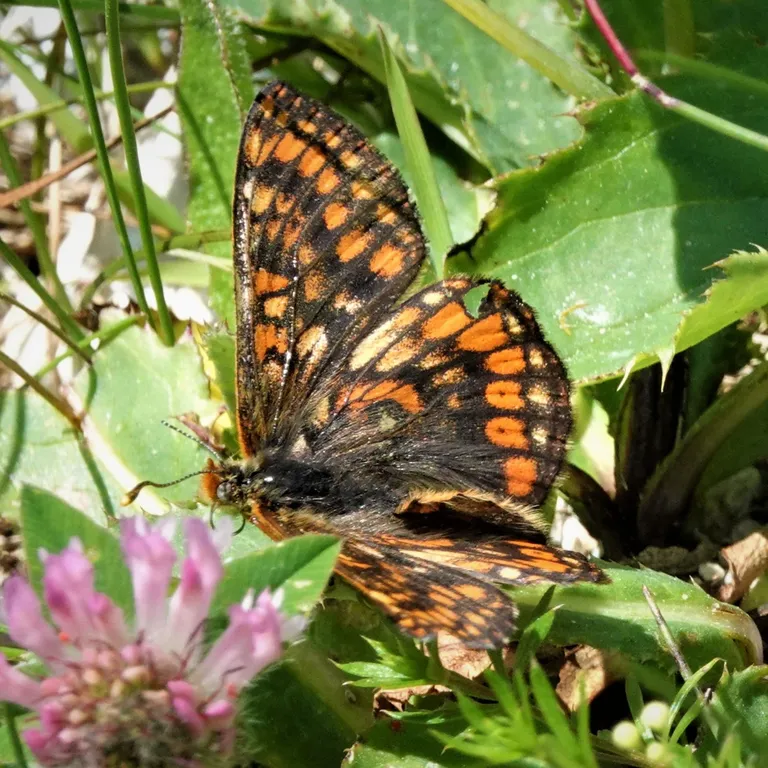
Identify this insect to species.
Euphydryas cynthia (also Hypodryas cynthia)
